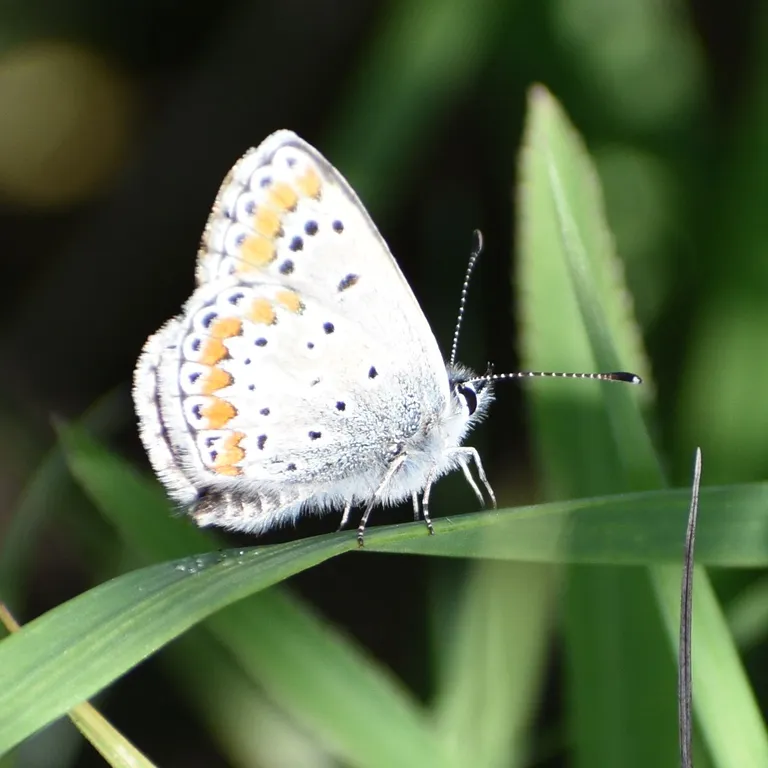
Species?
Aricia agestis/artaxerxes
